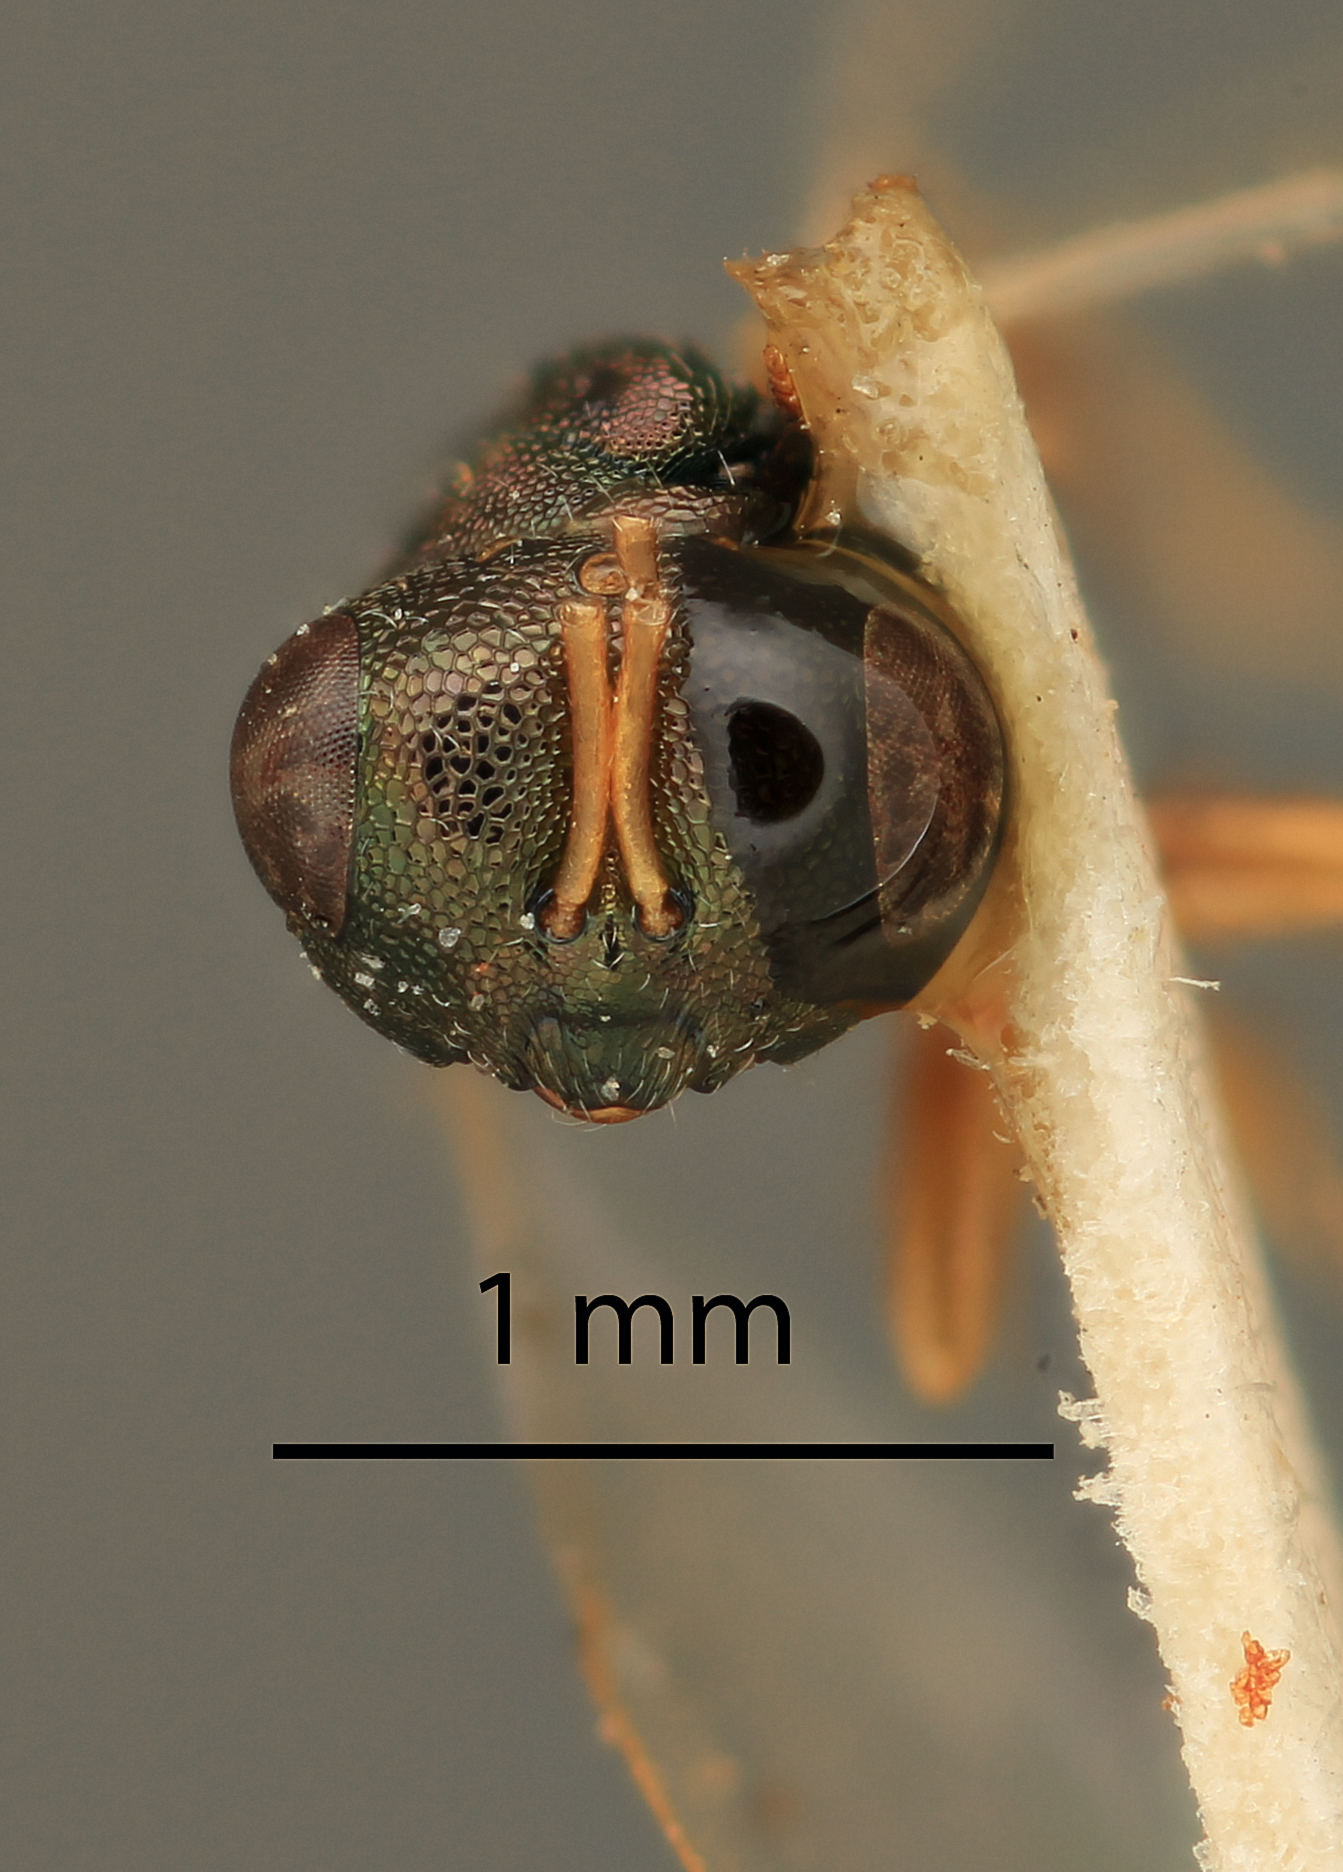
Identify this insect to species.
Coelopisthia smithii
